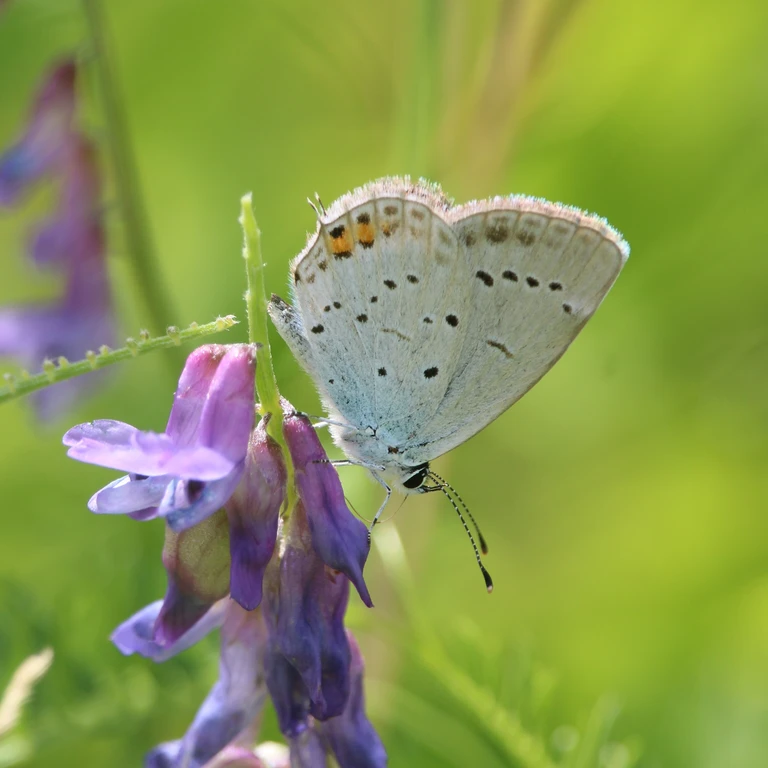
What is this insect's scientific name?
Cupido argiades (also Elkalyce argiades)
